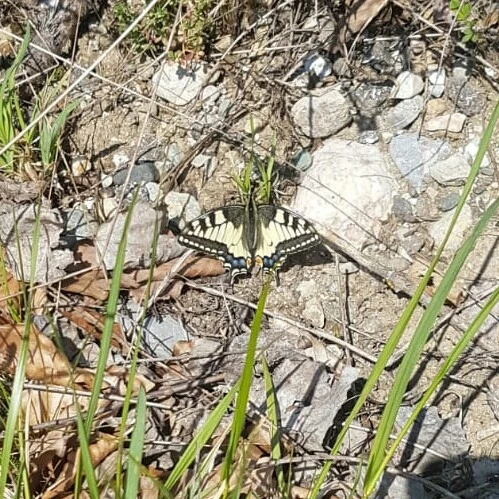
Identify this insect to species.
Papilio machaon
